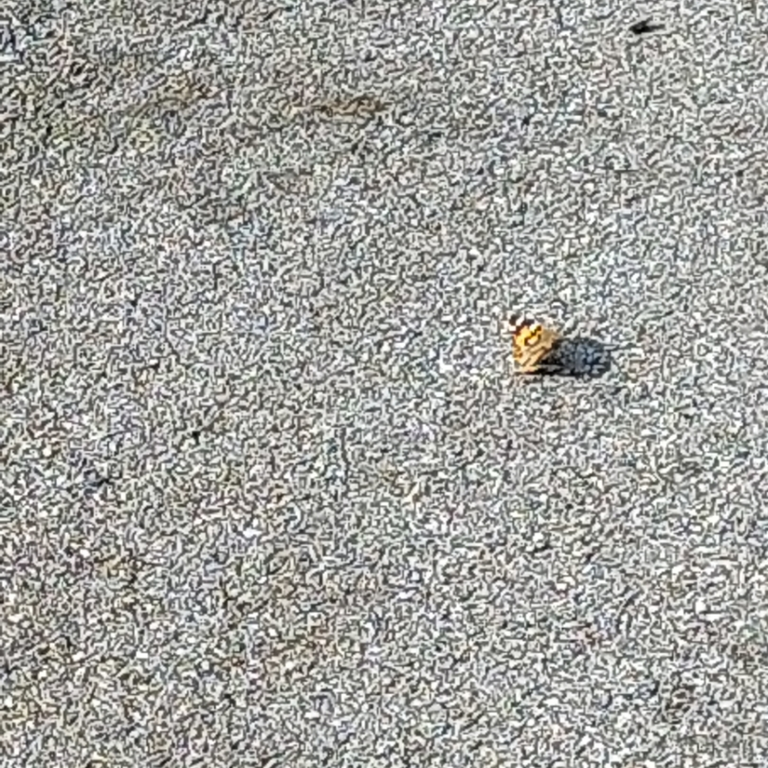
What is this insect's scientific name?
Vanessa cardui
